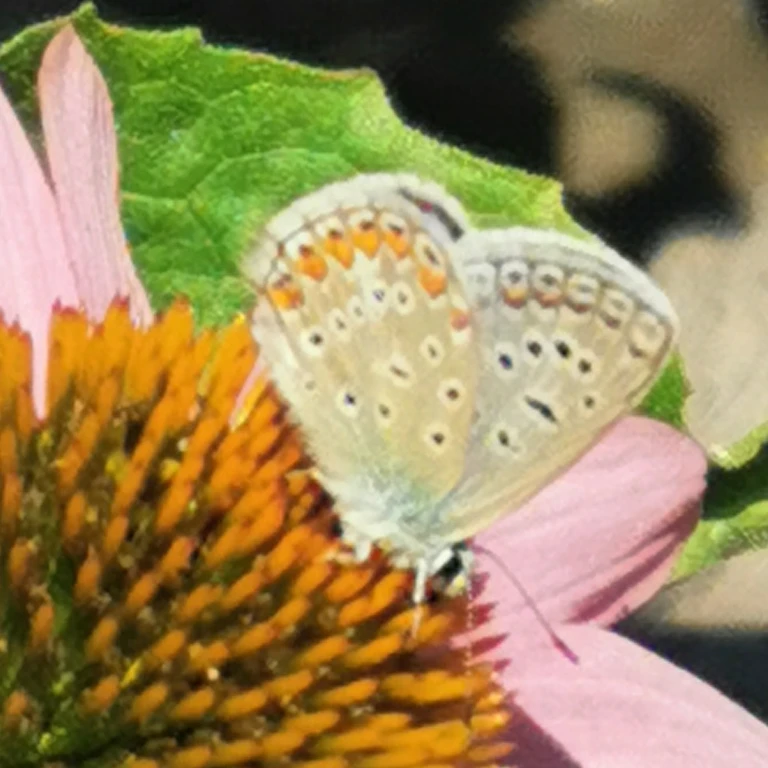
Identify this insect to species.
Polyommatus icarus
